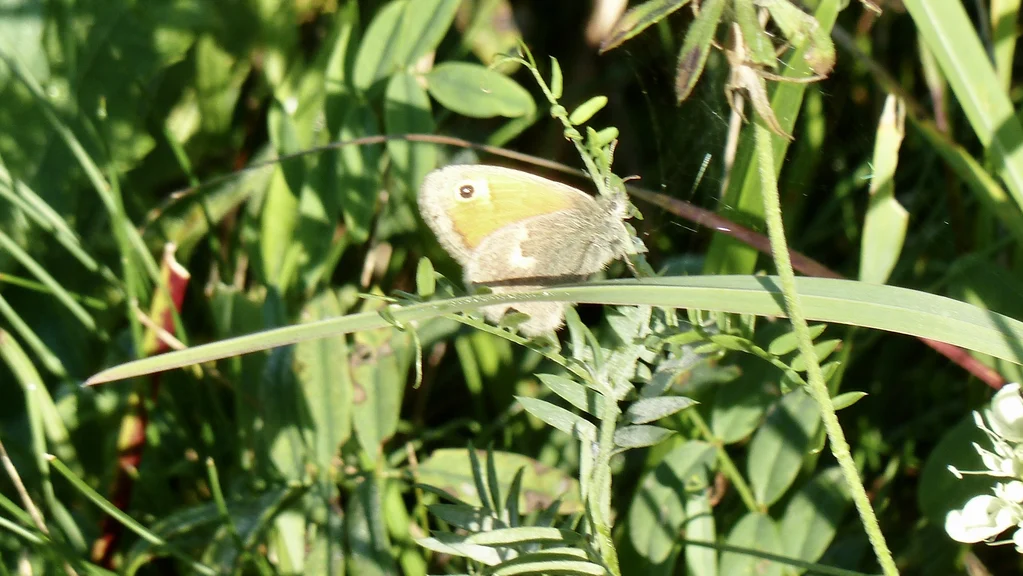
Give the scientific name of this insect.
Coenonympha pamphilus
